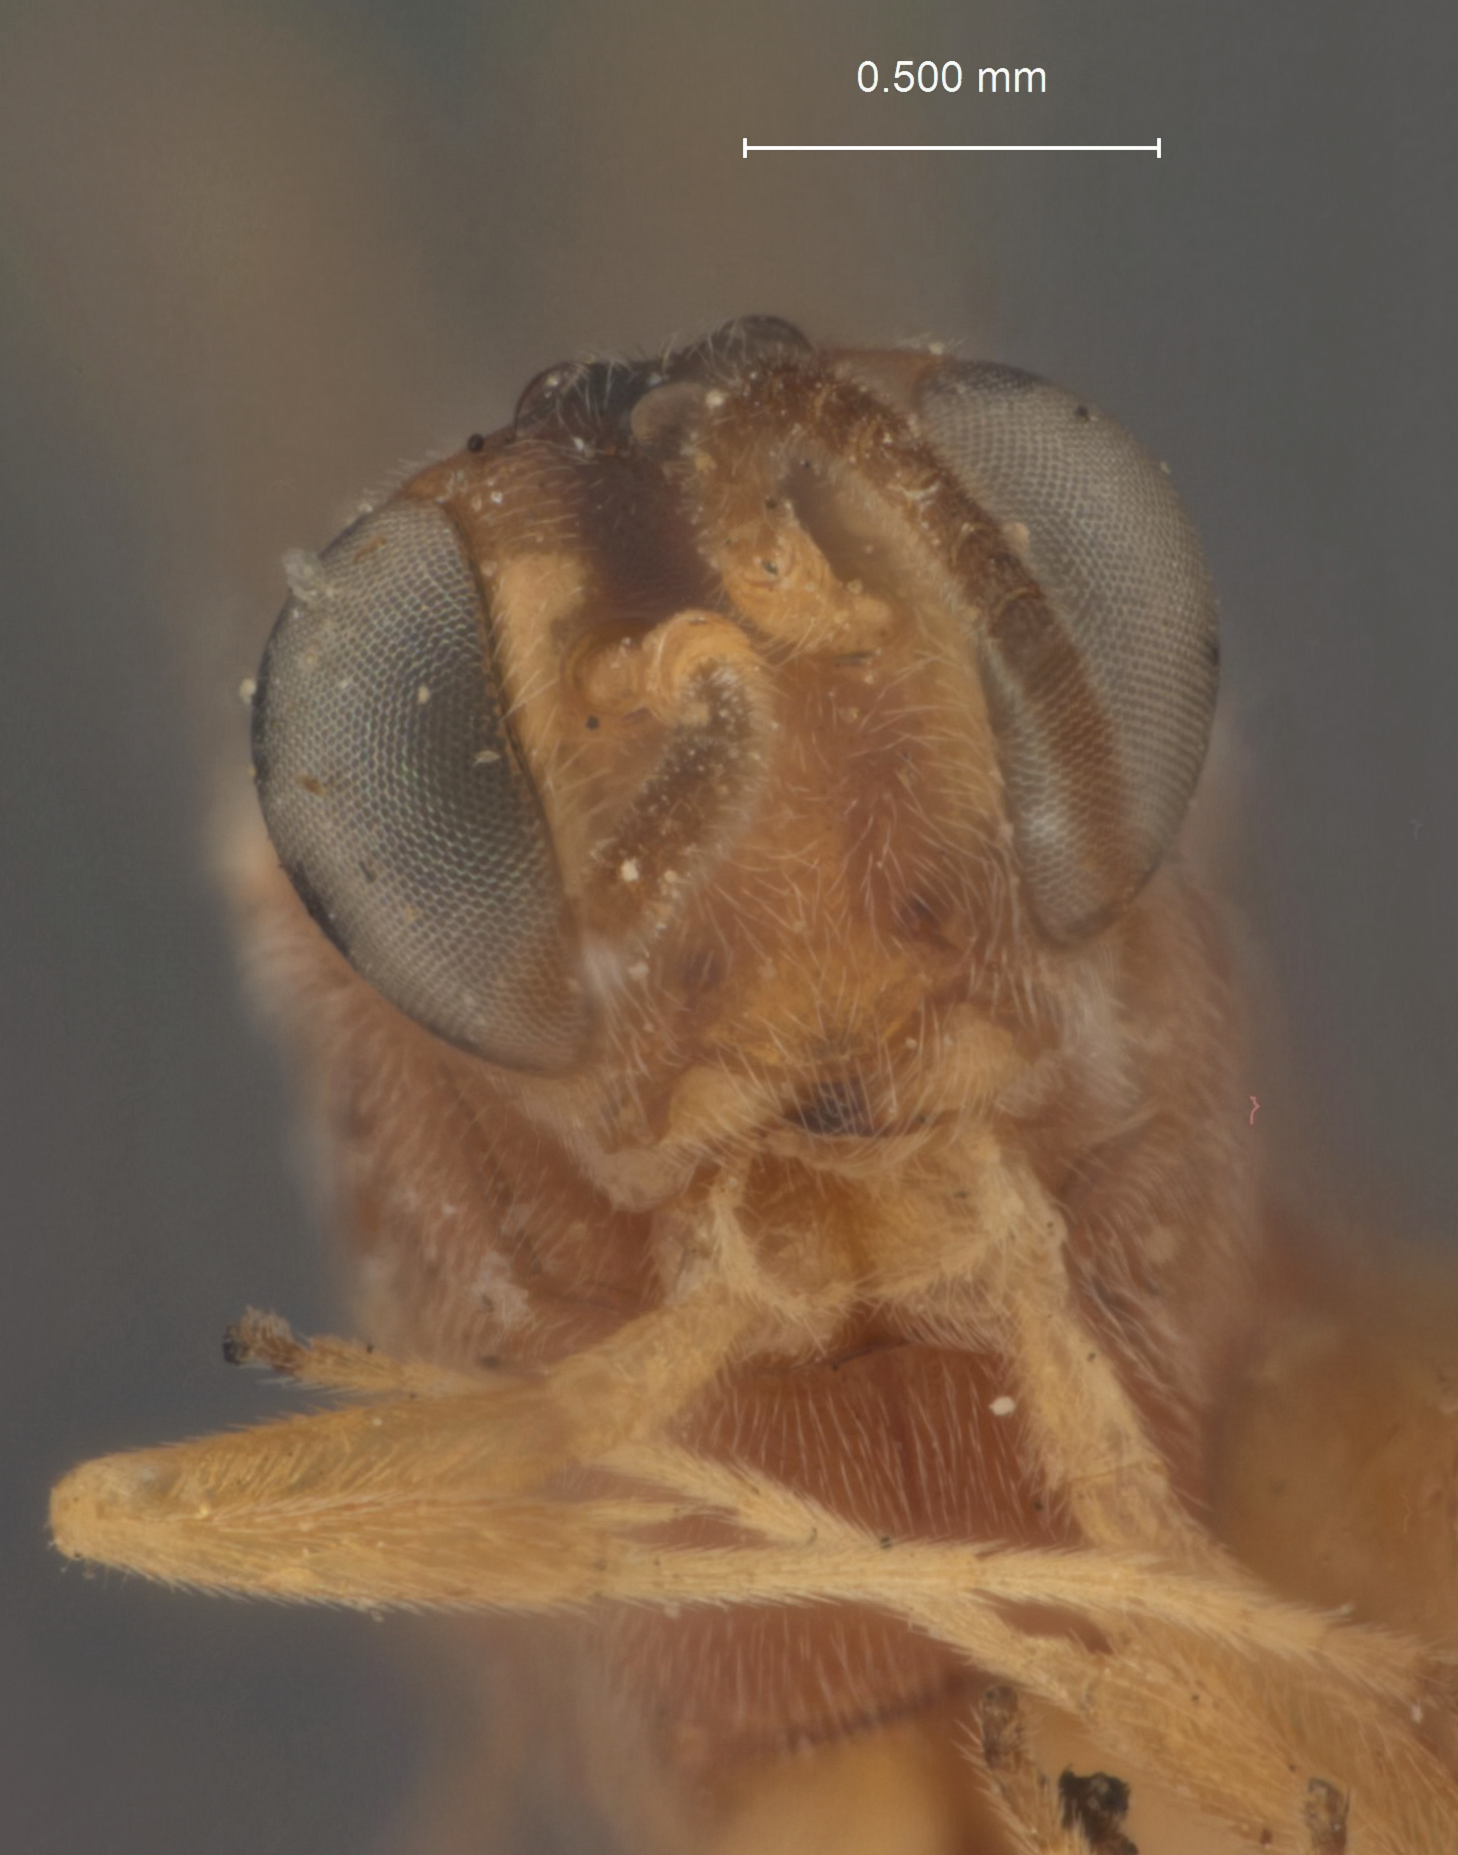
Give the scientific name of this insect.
Cremastus latithorax
